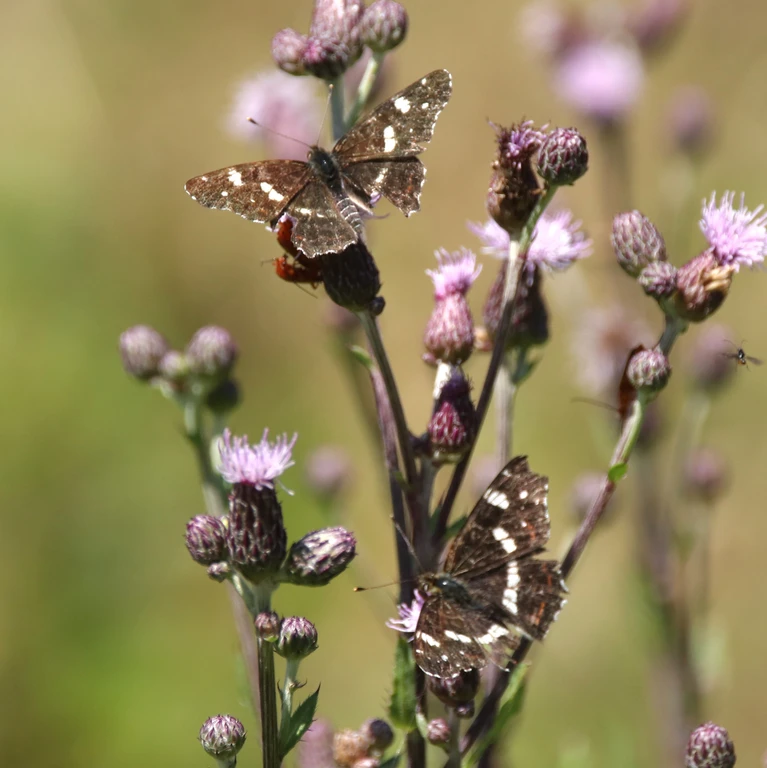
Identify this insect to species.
Araschnia levana
